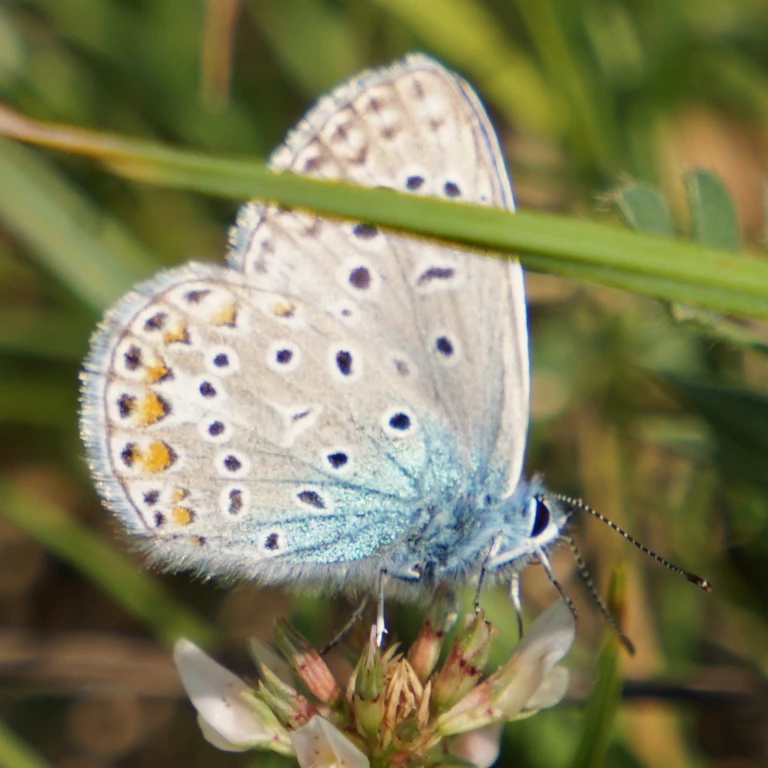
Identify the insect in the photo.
Polyommatus icarus
